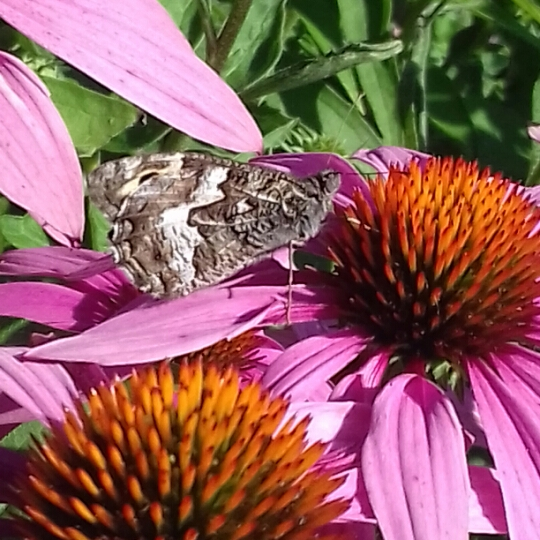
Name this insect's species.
Hipparchia semele
